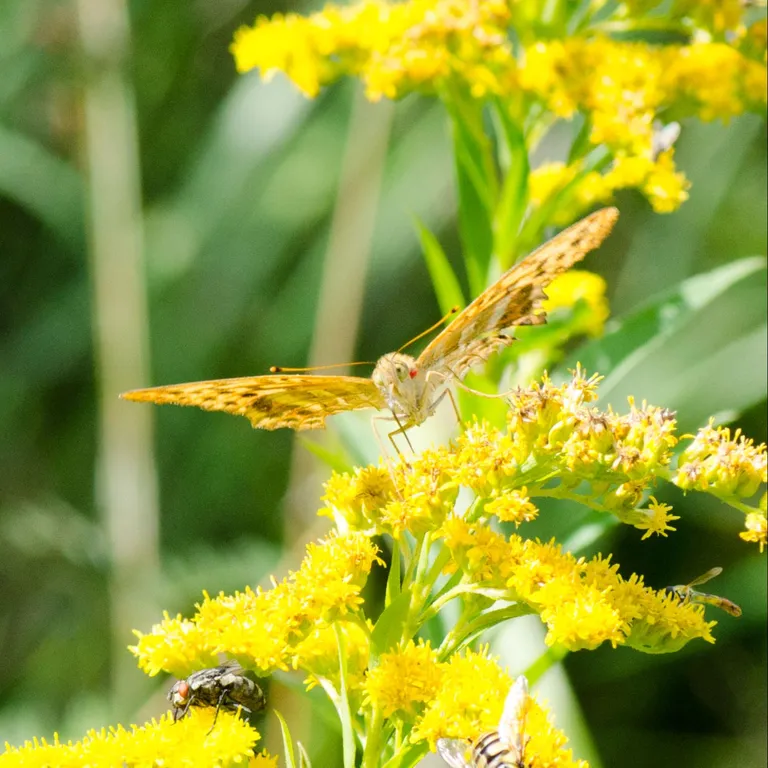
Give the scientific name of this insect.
Argynnis paphia
